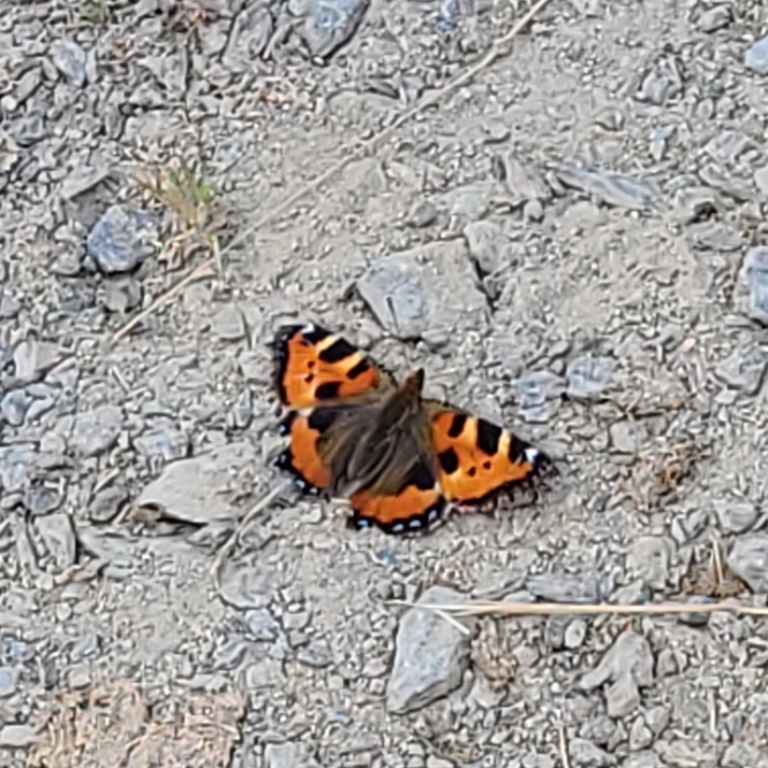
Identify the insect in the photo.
Aglais urticae
